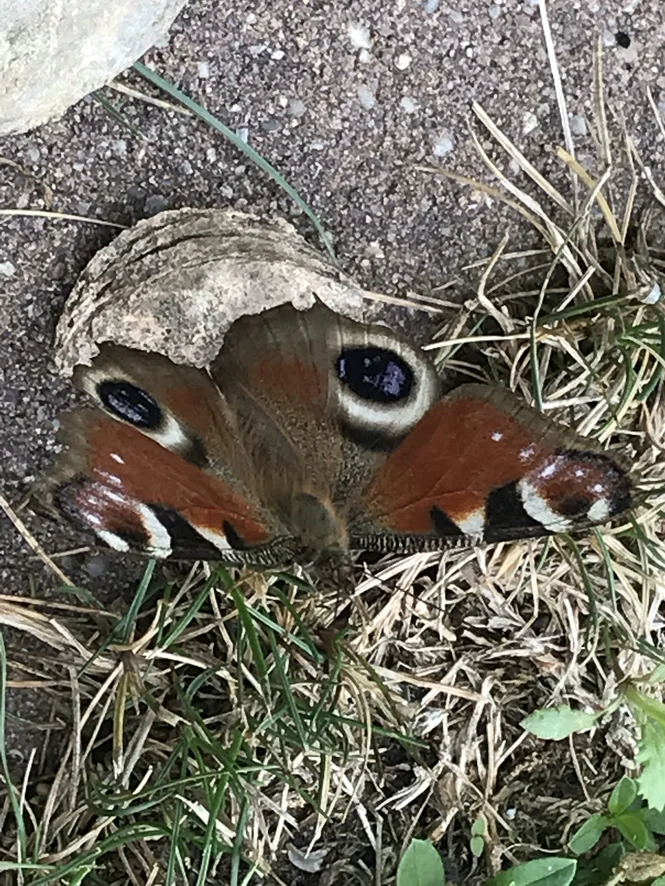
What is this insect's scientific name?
Aglais io
